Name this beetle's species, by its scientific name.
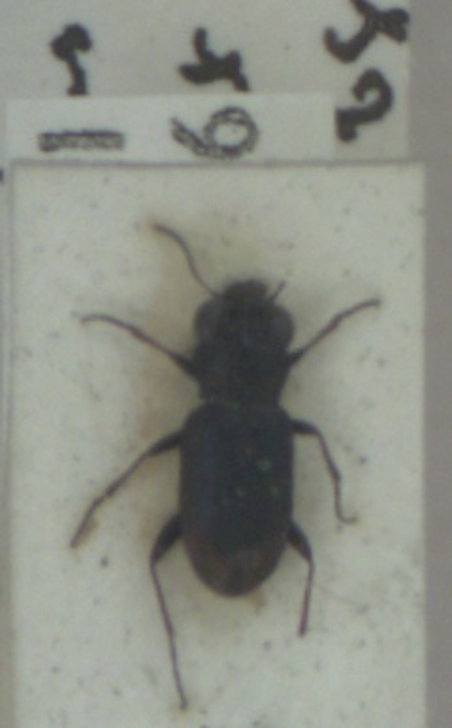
Notiophilus biguttatus
